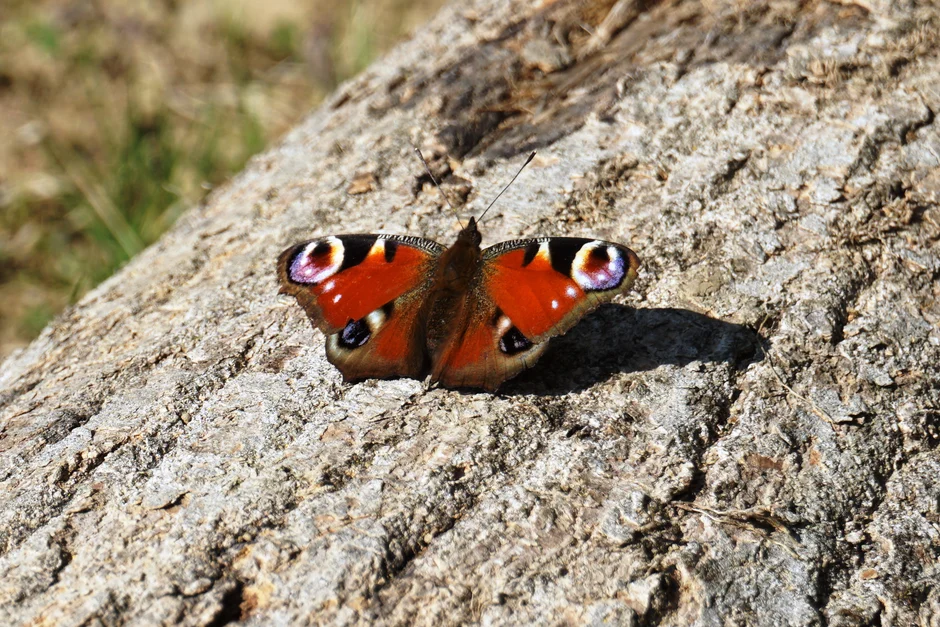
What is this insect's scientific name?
Aglais io
